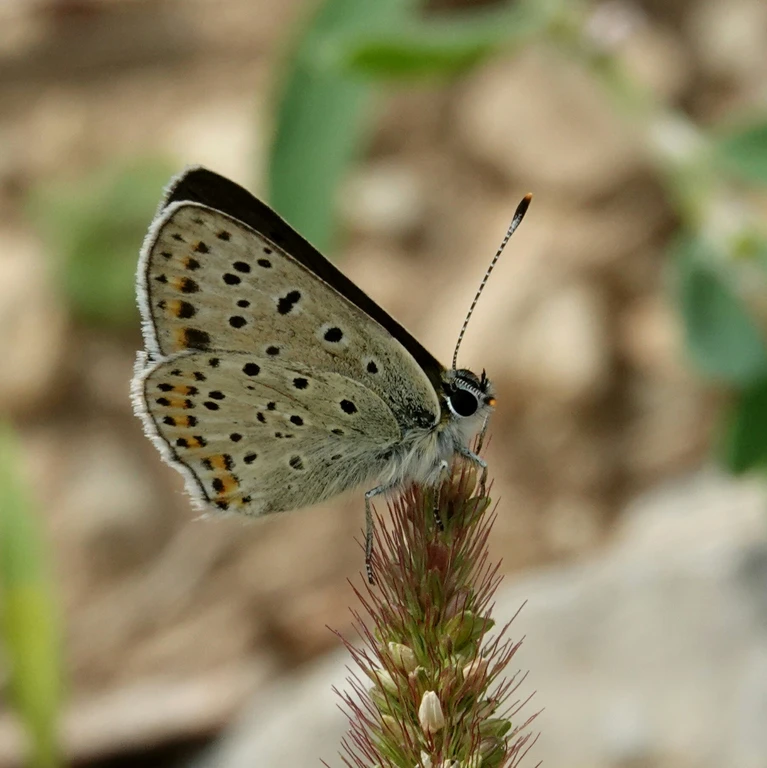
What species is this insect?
Lycaena tityrus (also Loweia tityrus)
